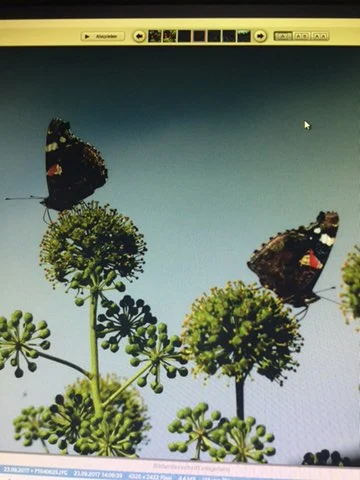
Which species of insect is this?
Vanessa atalanta
